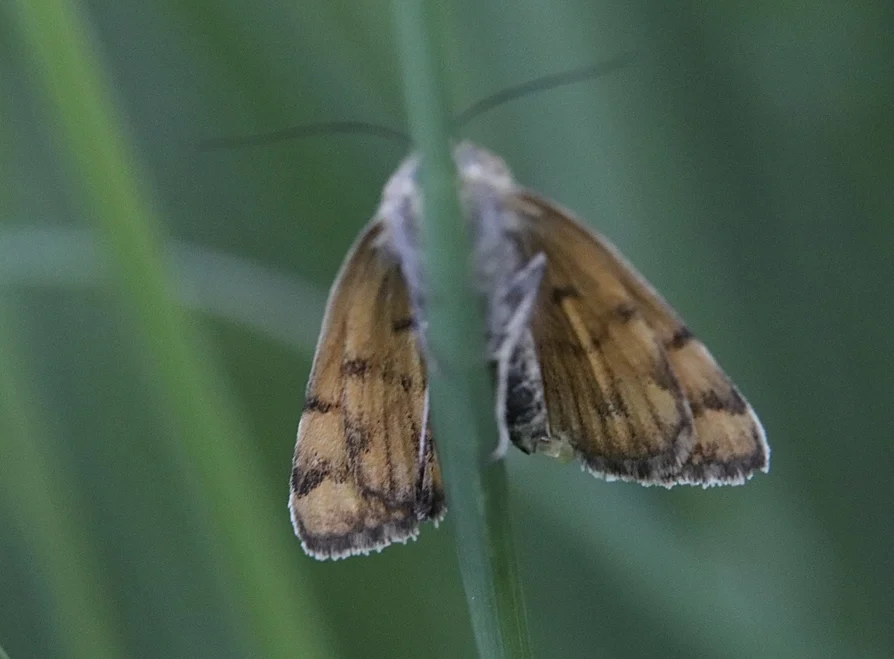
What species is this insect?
Euclidia glyphica
